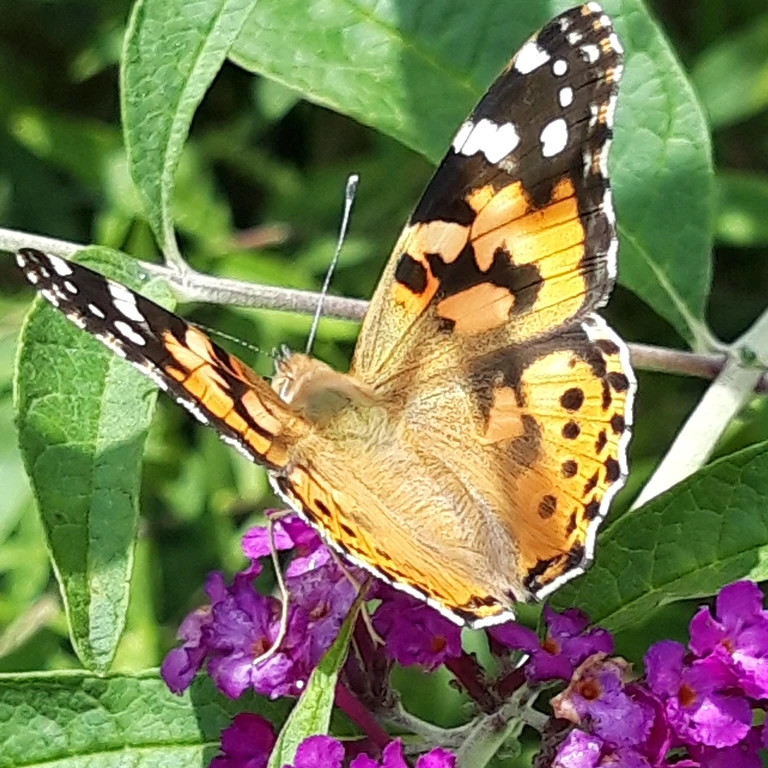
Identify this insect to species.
Vanessa cardui
